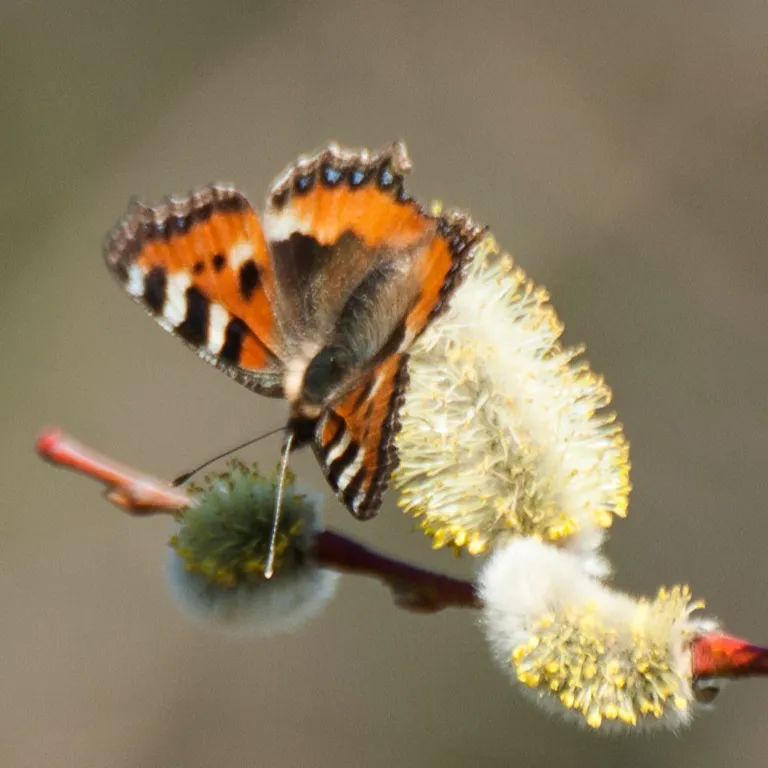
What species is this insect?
Aglais urticae
